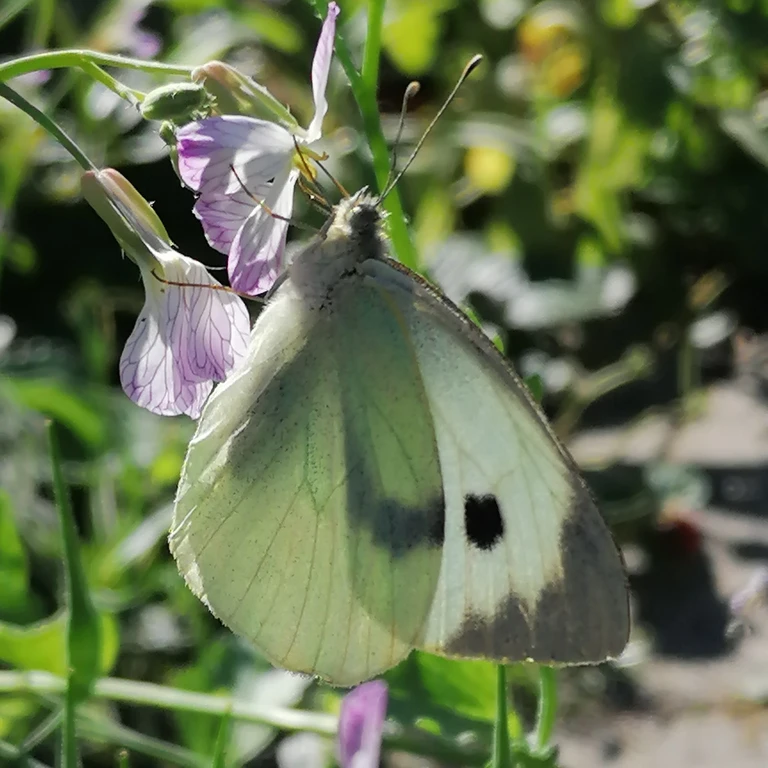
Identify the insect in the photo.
Pieris brassicae
